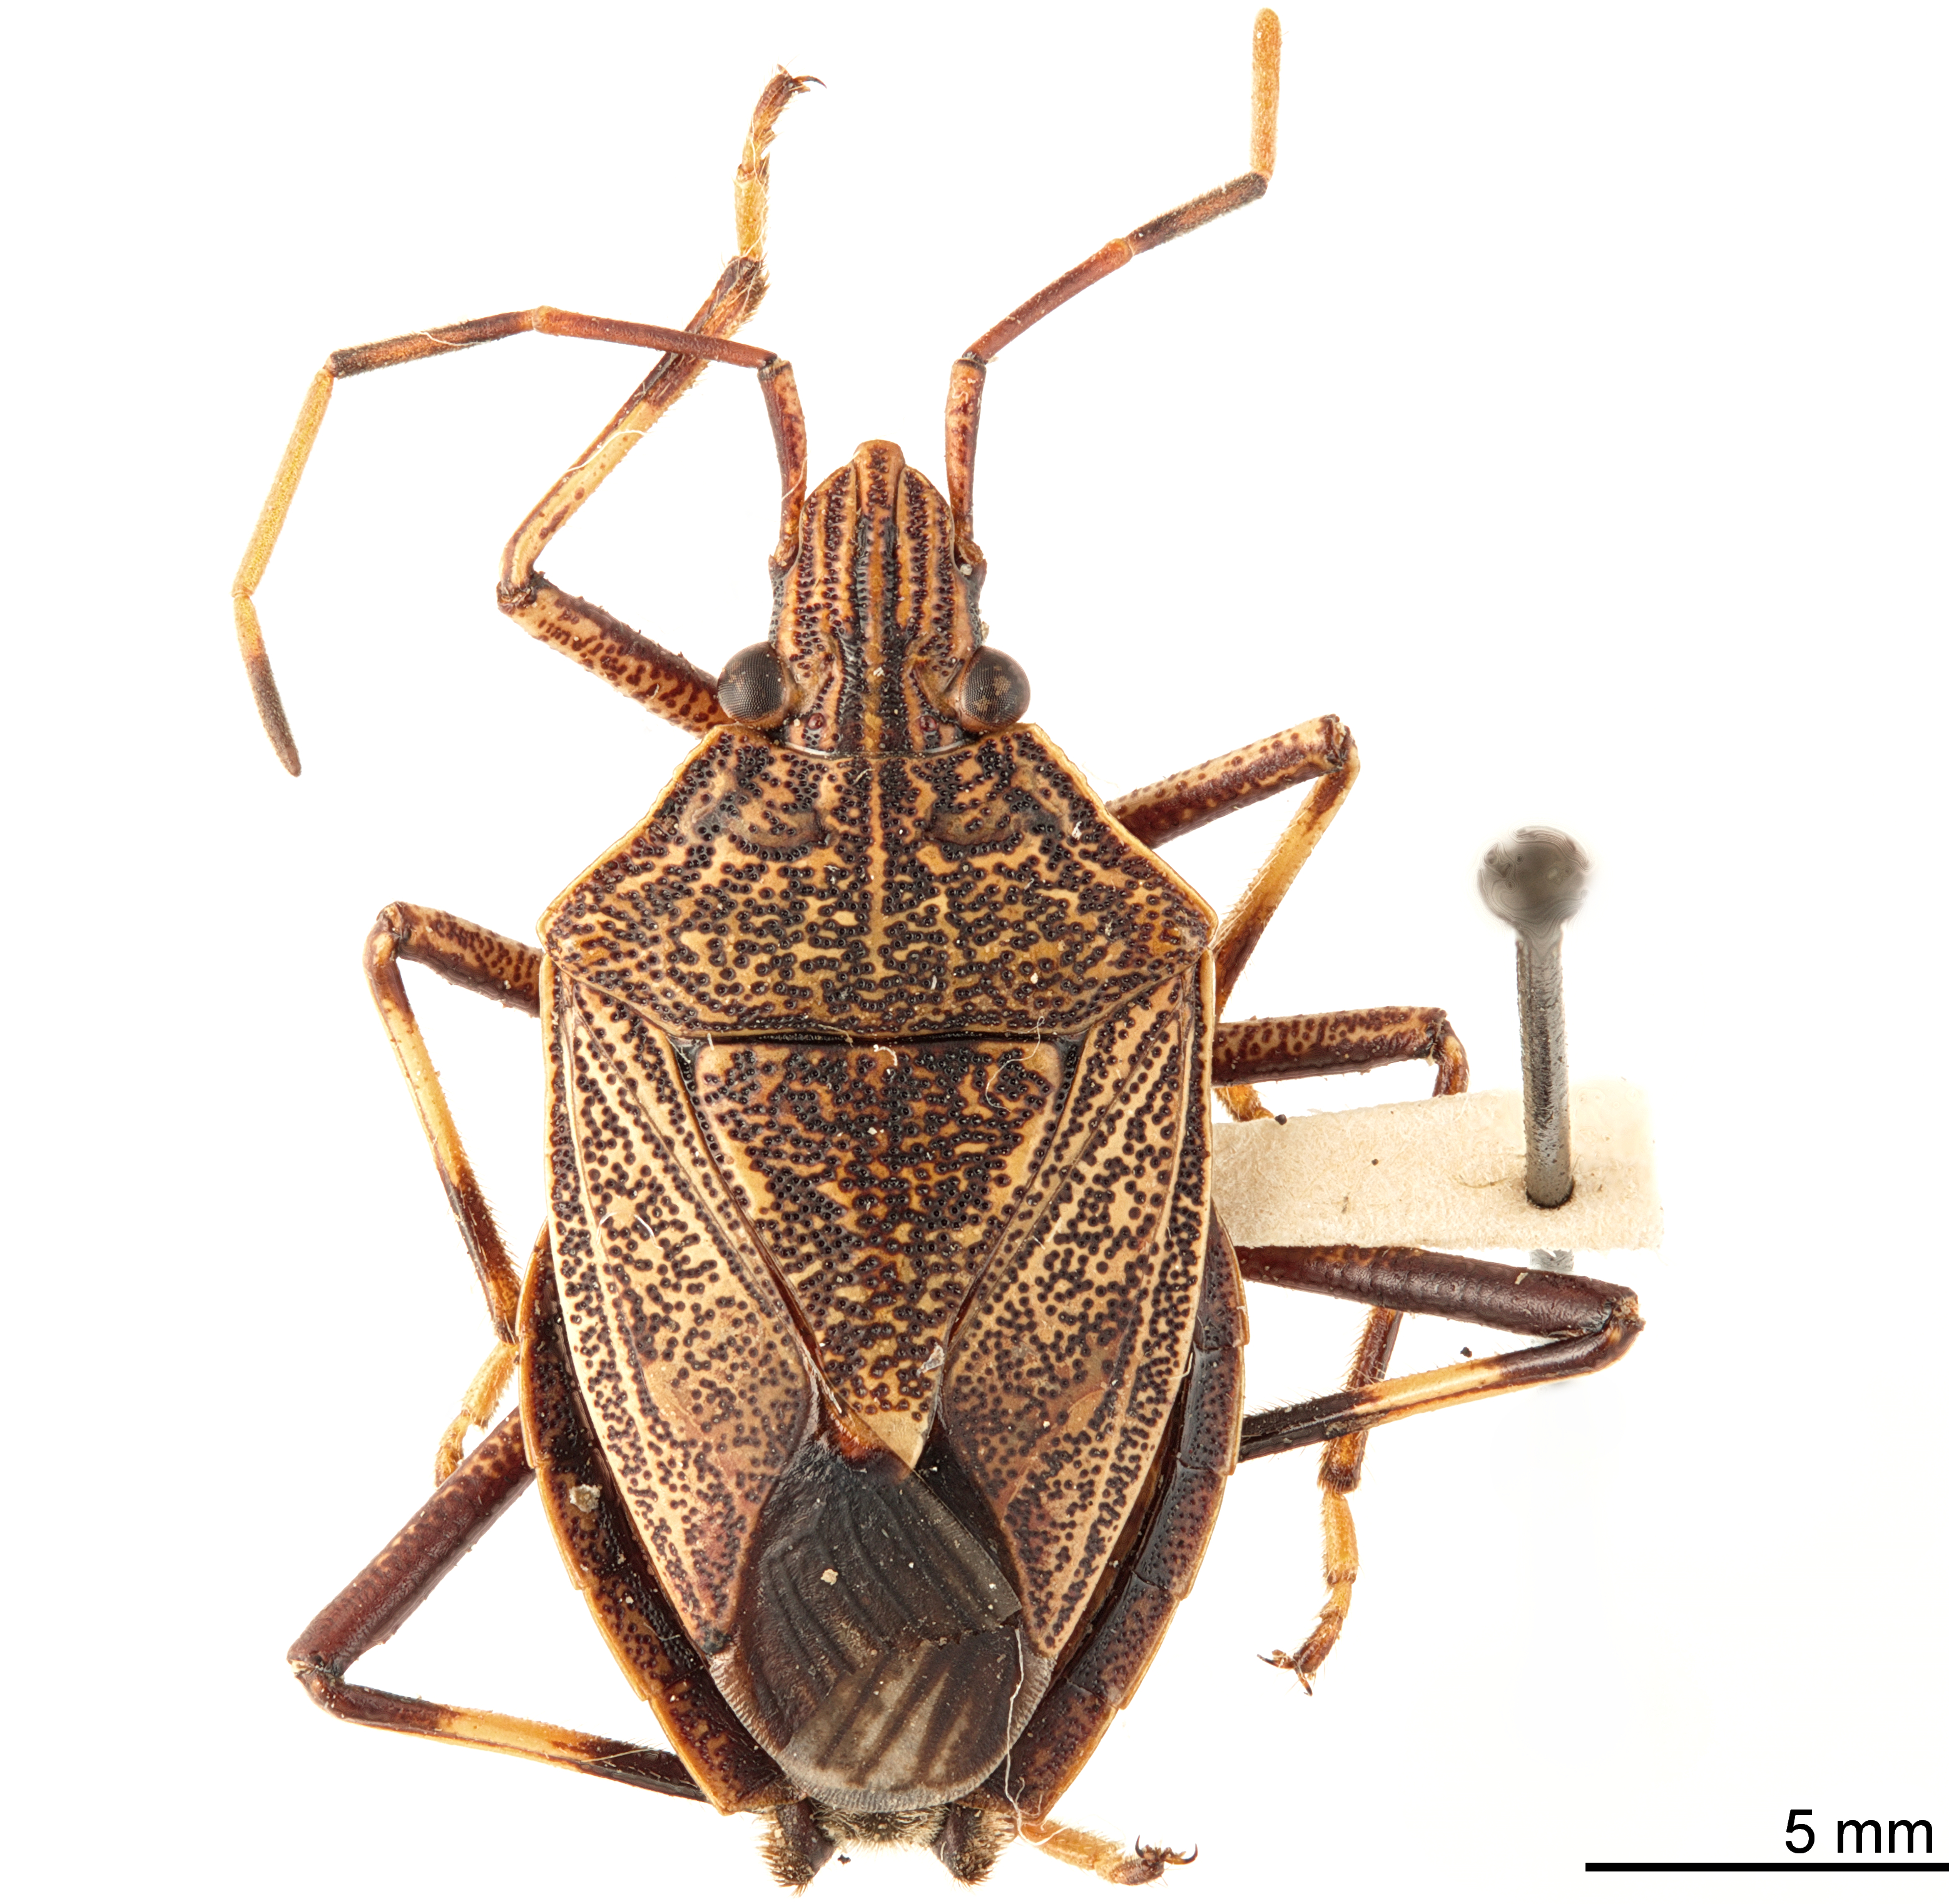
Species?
Theseus modestus
